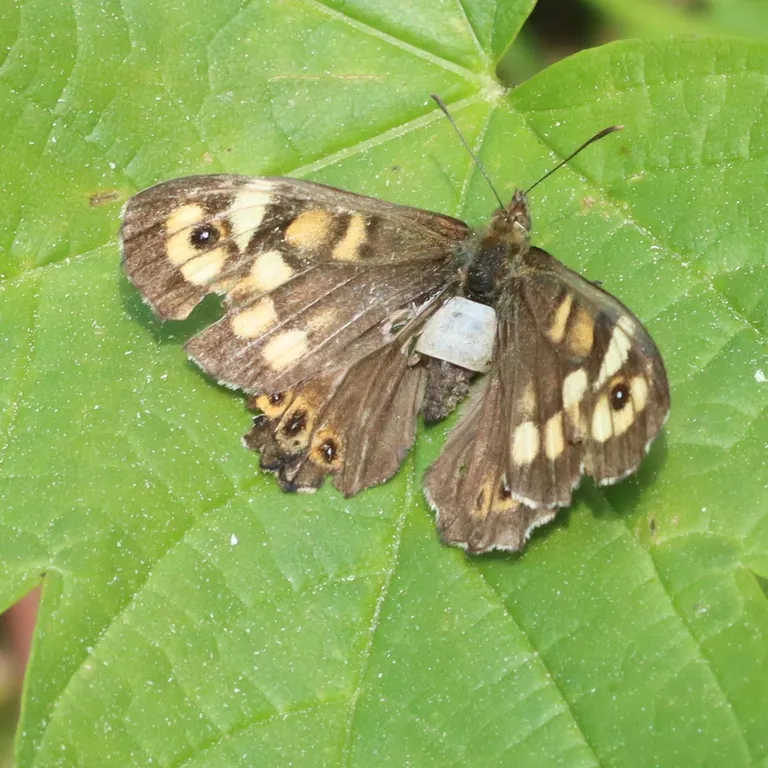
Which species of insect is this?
Pararge aegeria
